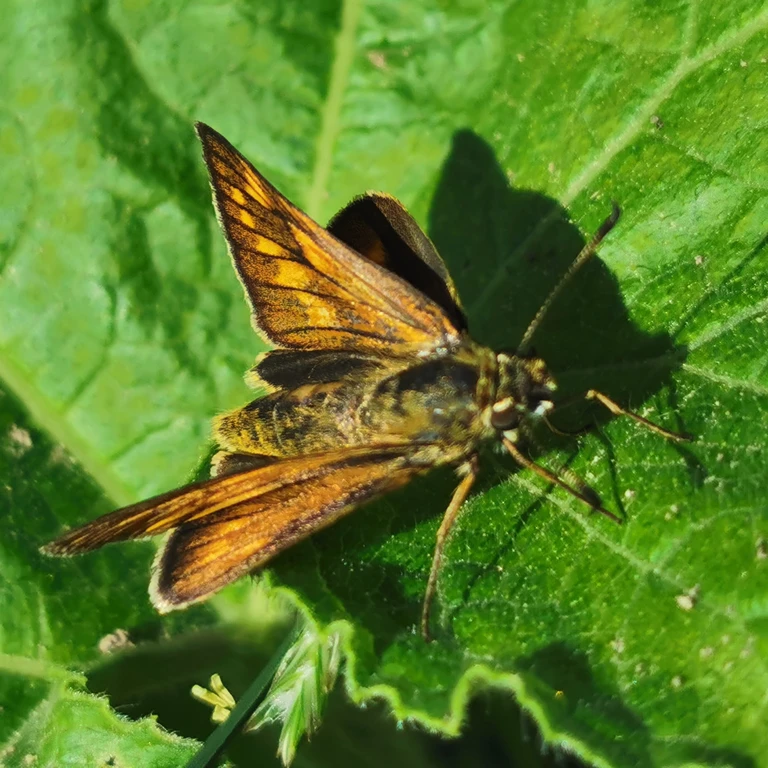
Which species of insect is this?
Ochlodes sylvanus (also Ochlodes venata)
